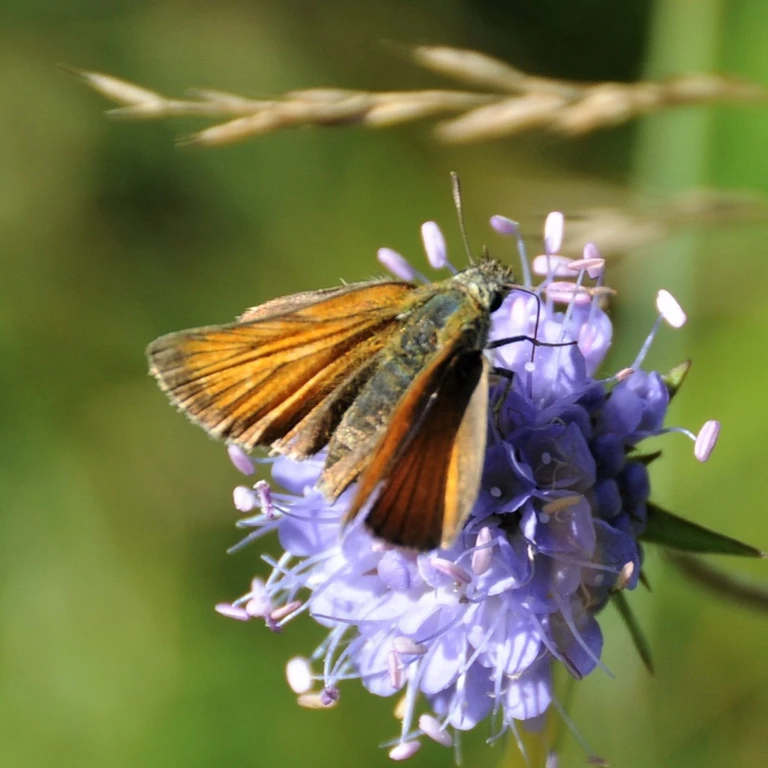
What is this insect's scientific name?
Ochlodes sylvanus (also Ochlodes venata)
